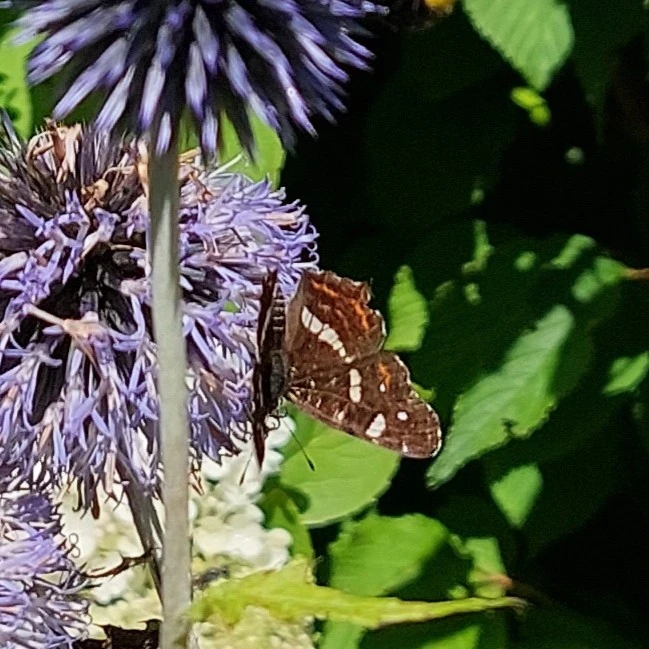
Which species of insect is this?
Araschnia levana
